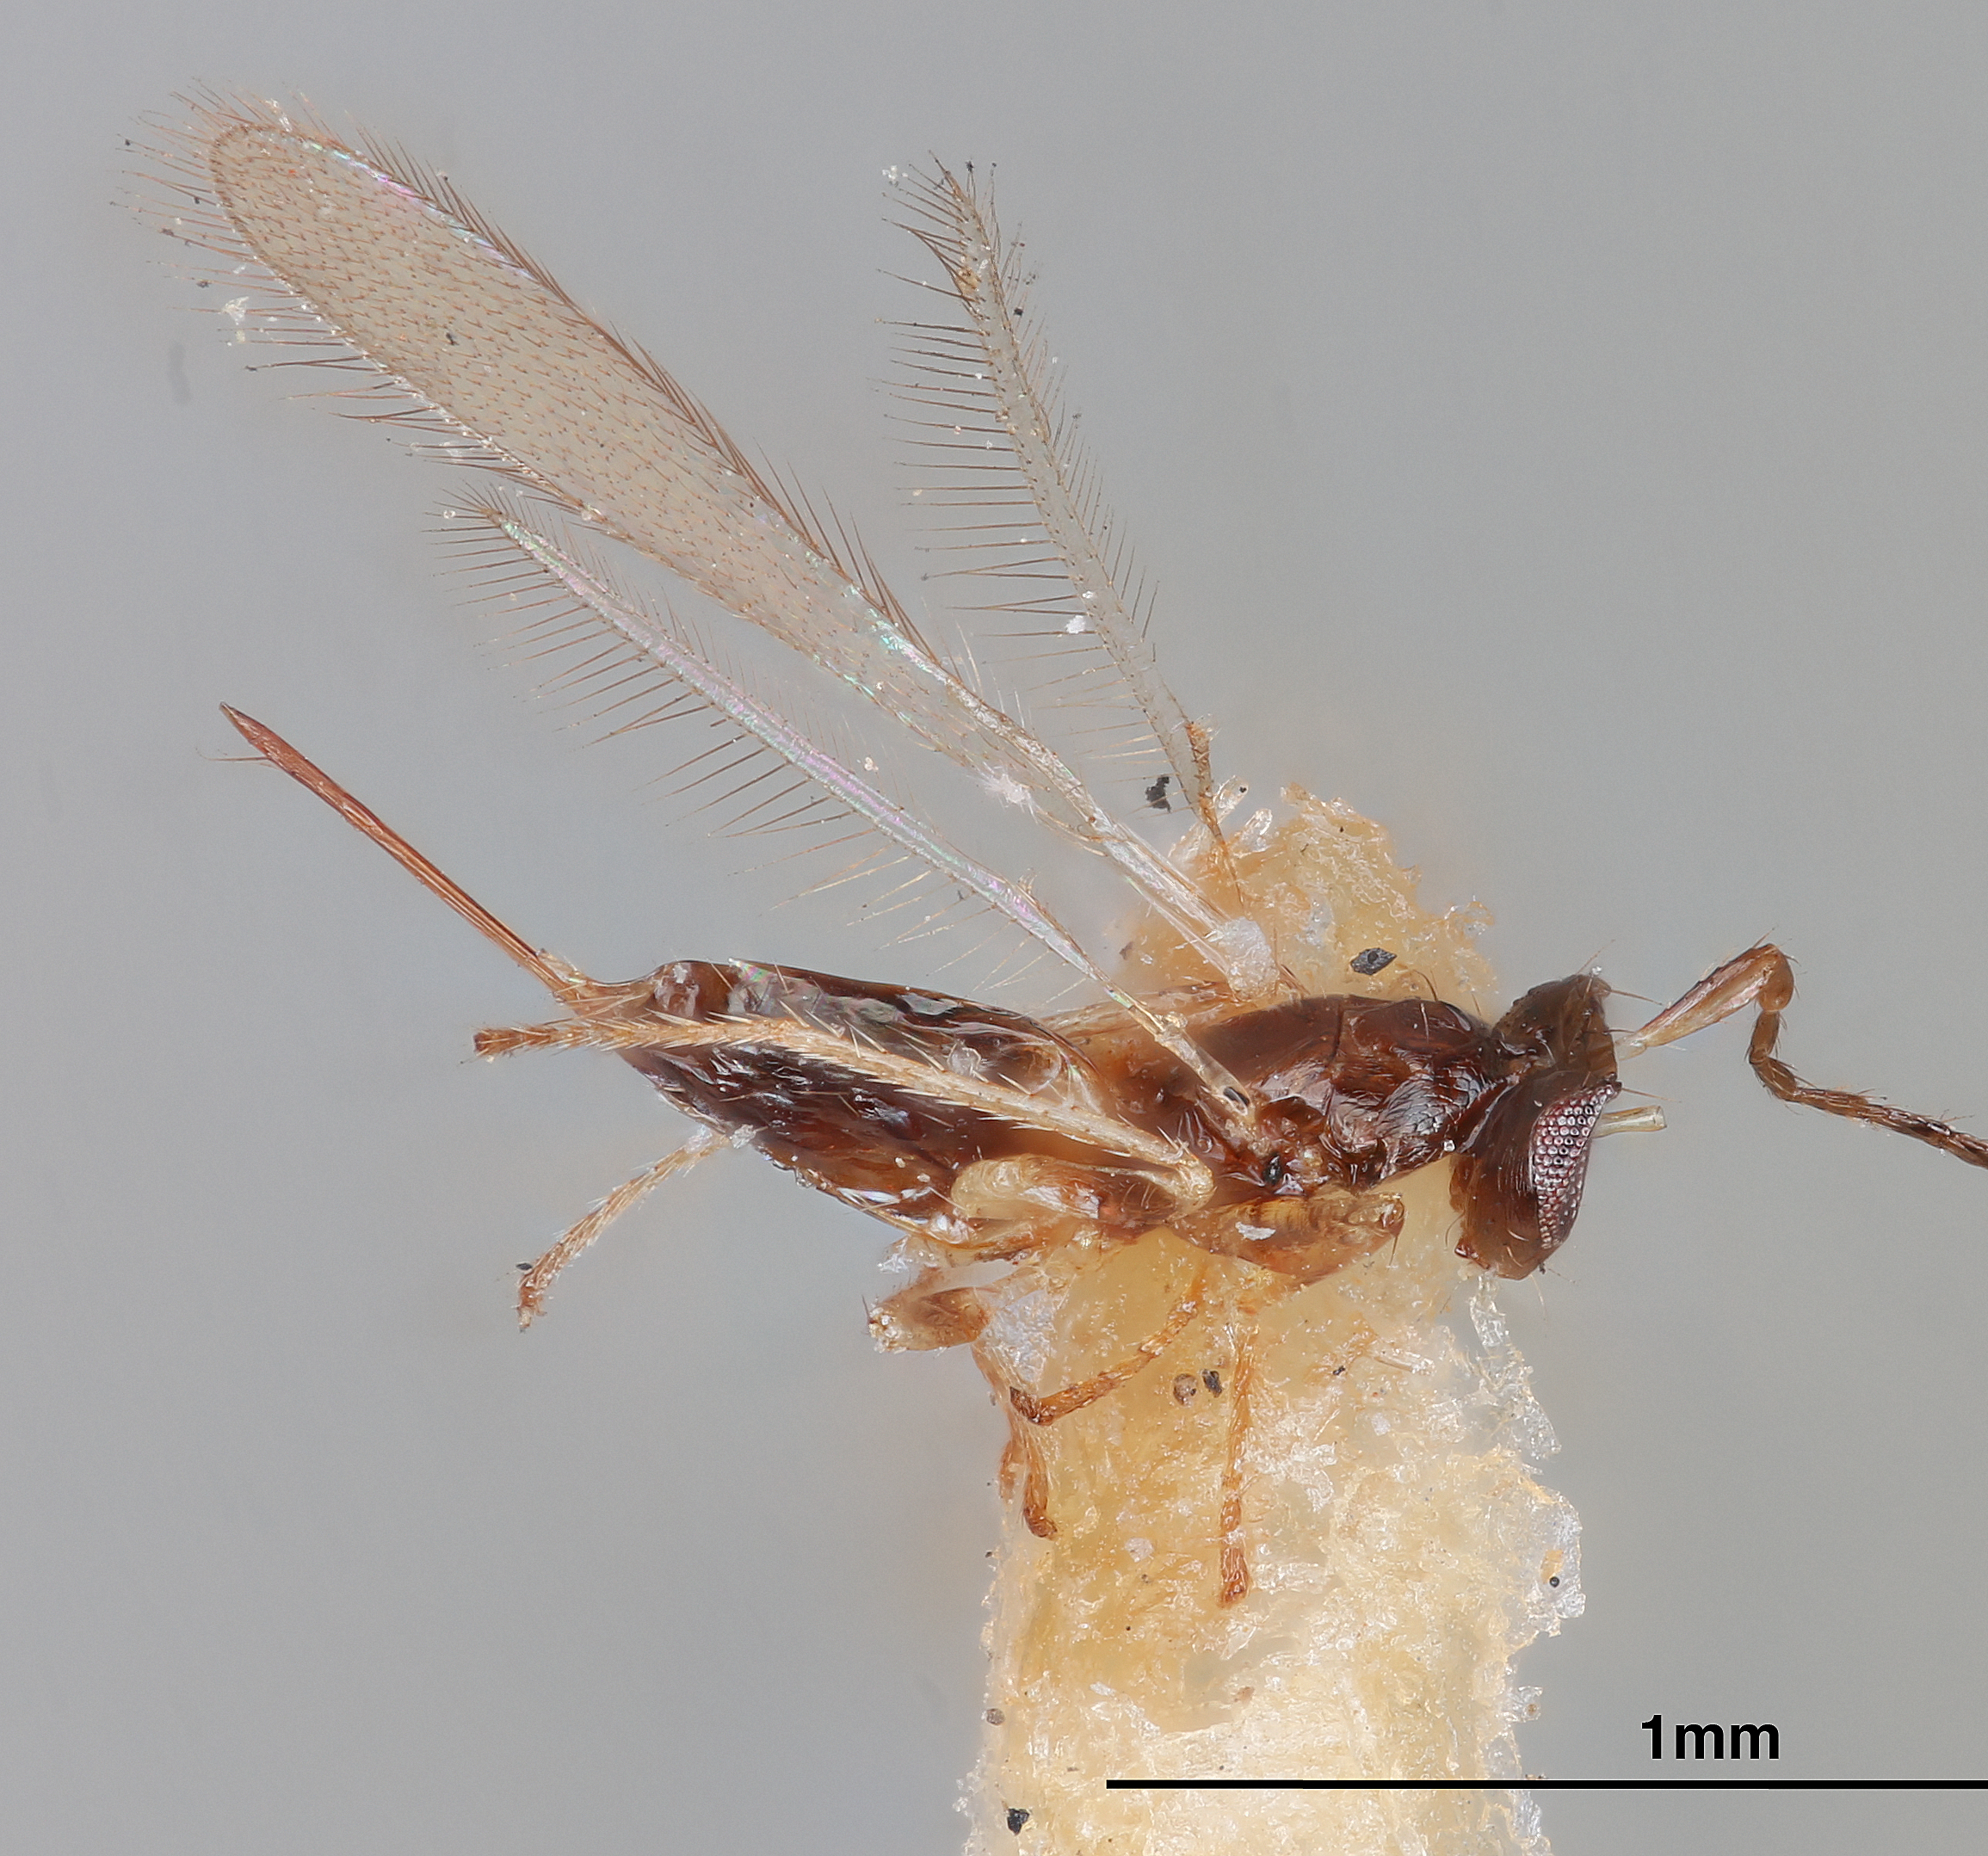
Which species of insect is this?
Gonatocerus eximius
